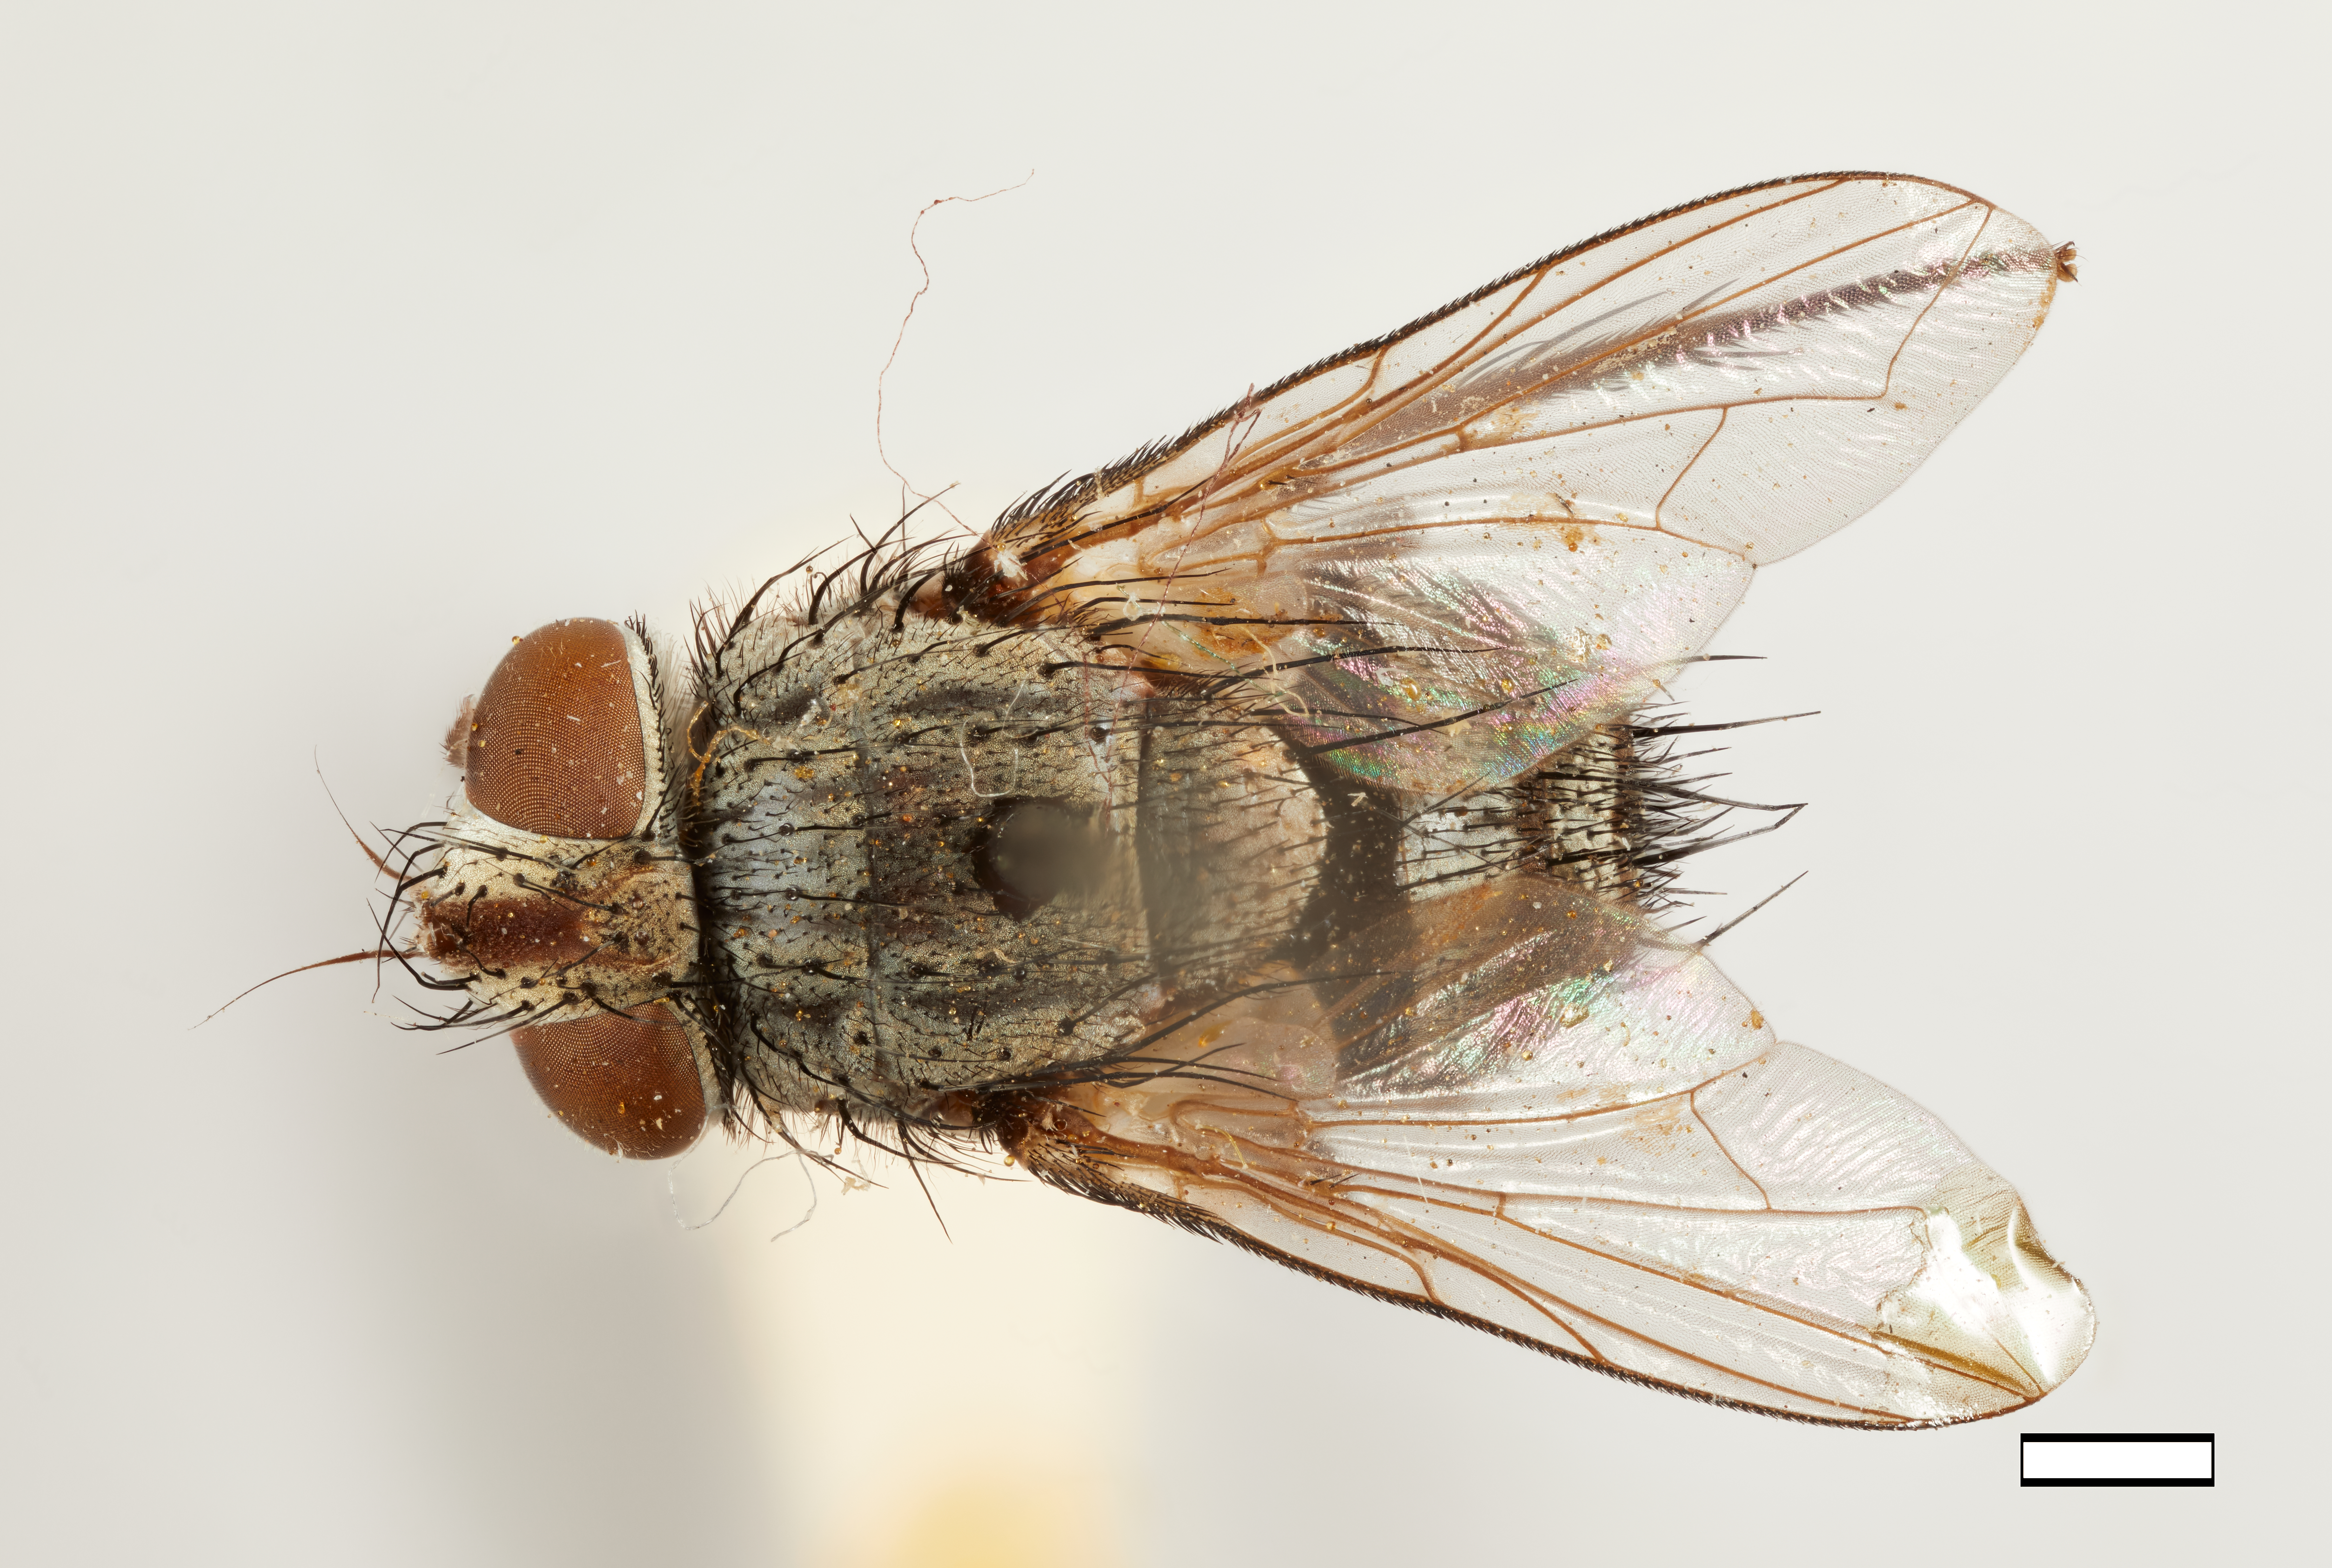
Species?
Eutritochaeta carpocapsae
